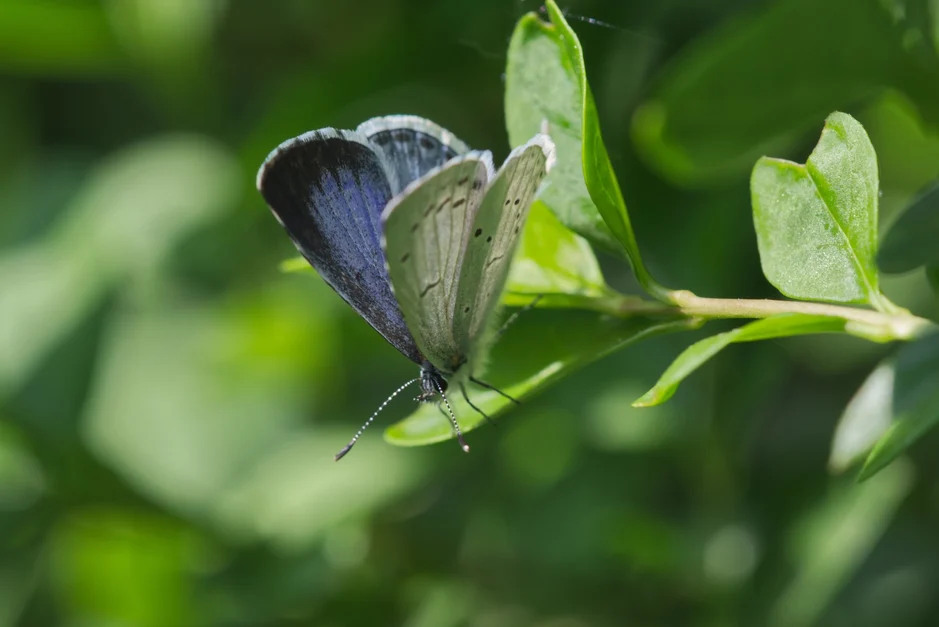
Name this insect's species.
Celastrina argiolus
